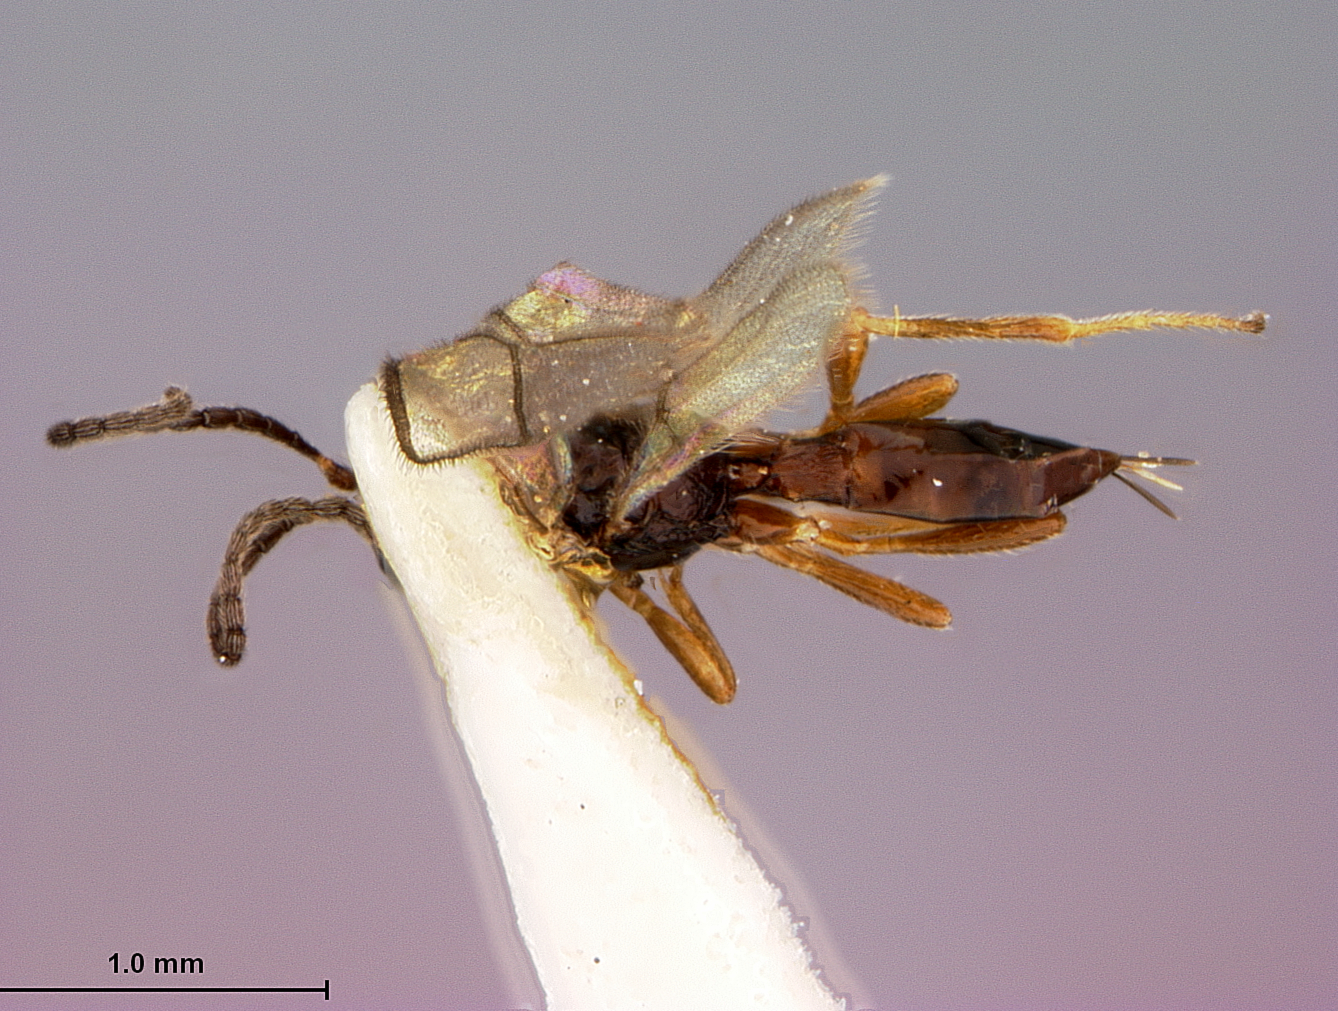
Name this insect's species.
Aspilota sinibasis
